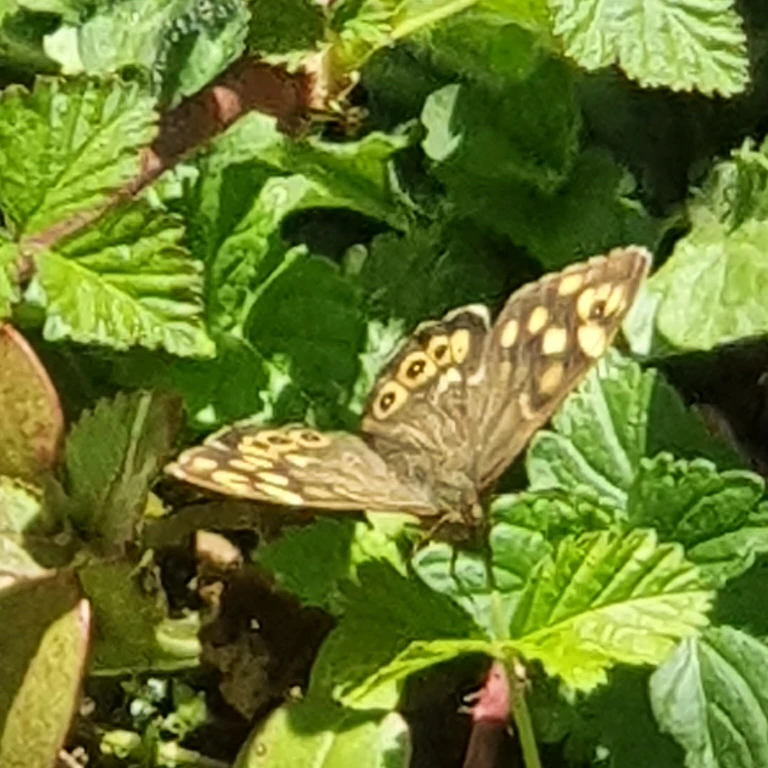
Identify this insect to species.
Pararge aegeria
